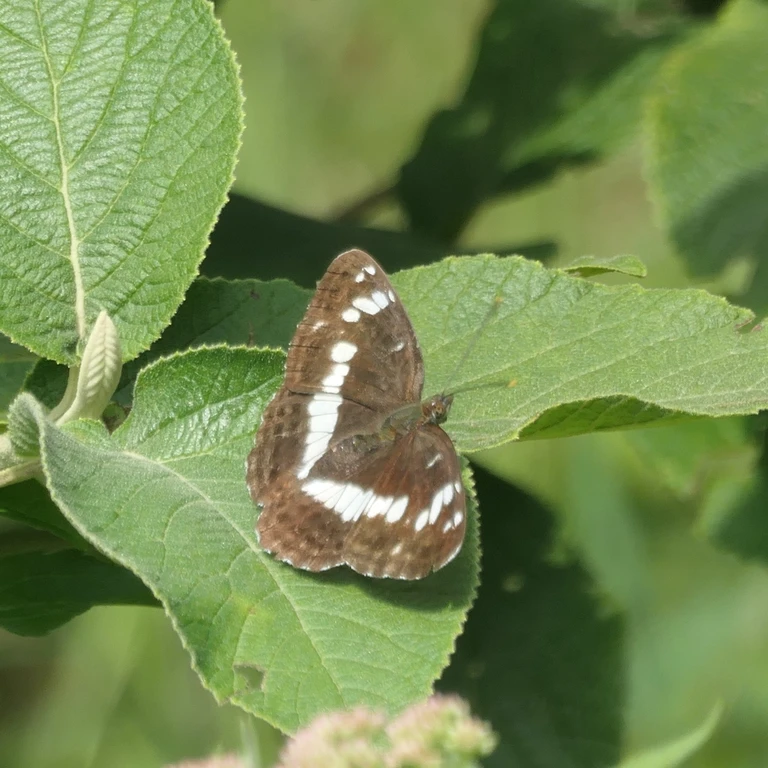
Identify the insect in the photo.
Limenitis camilla (also Ladoga camilla)
